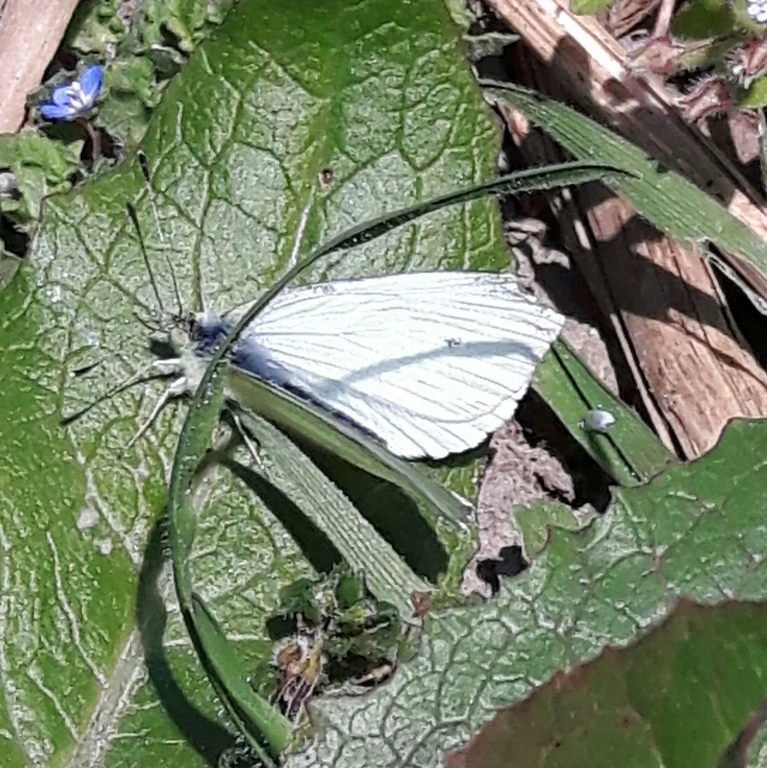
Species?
Pieris rapae
